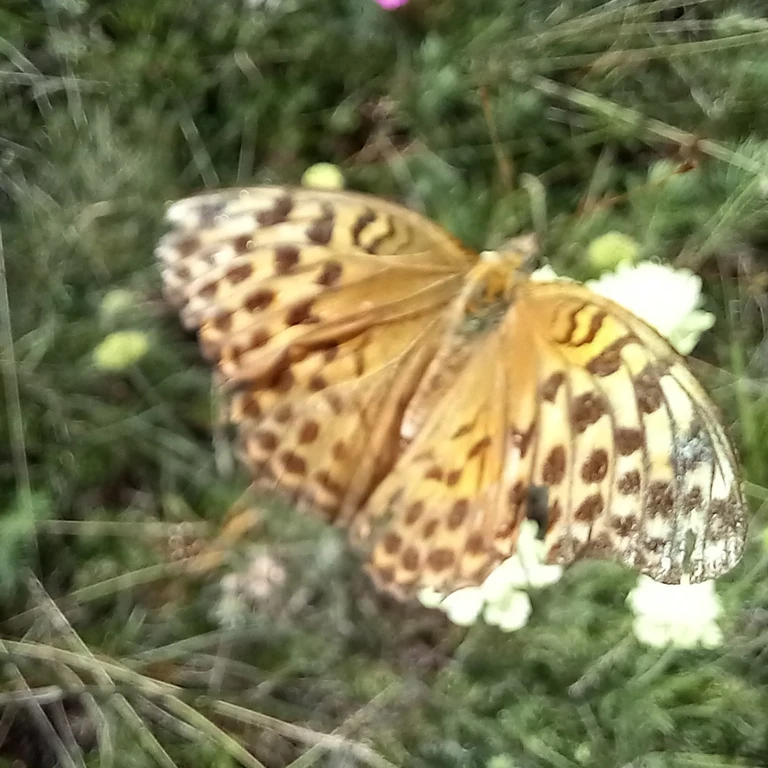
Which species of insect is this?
Argynnis paphia
